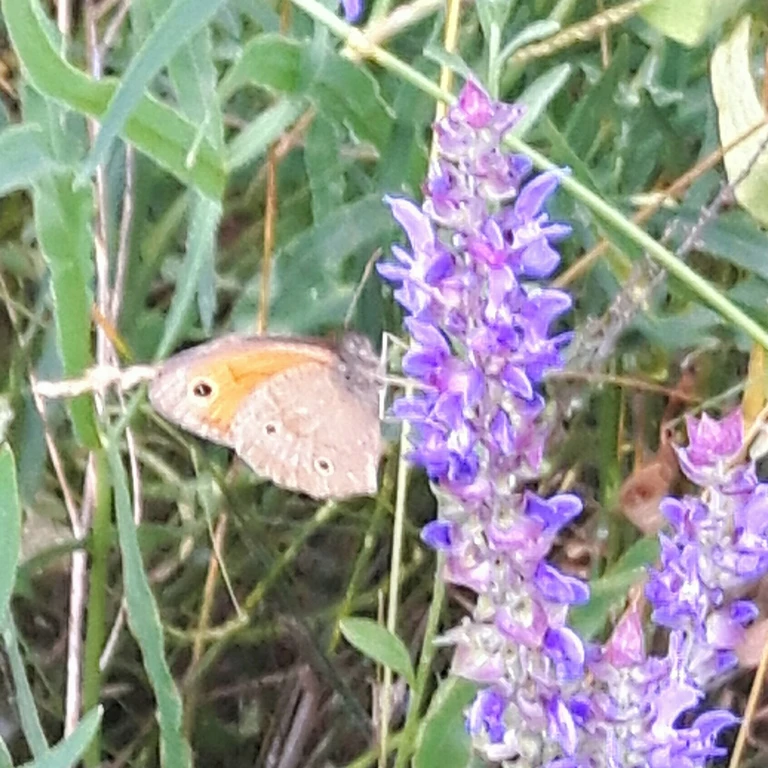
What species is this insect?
Maniola jurtina
